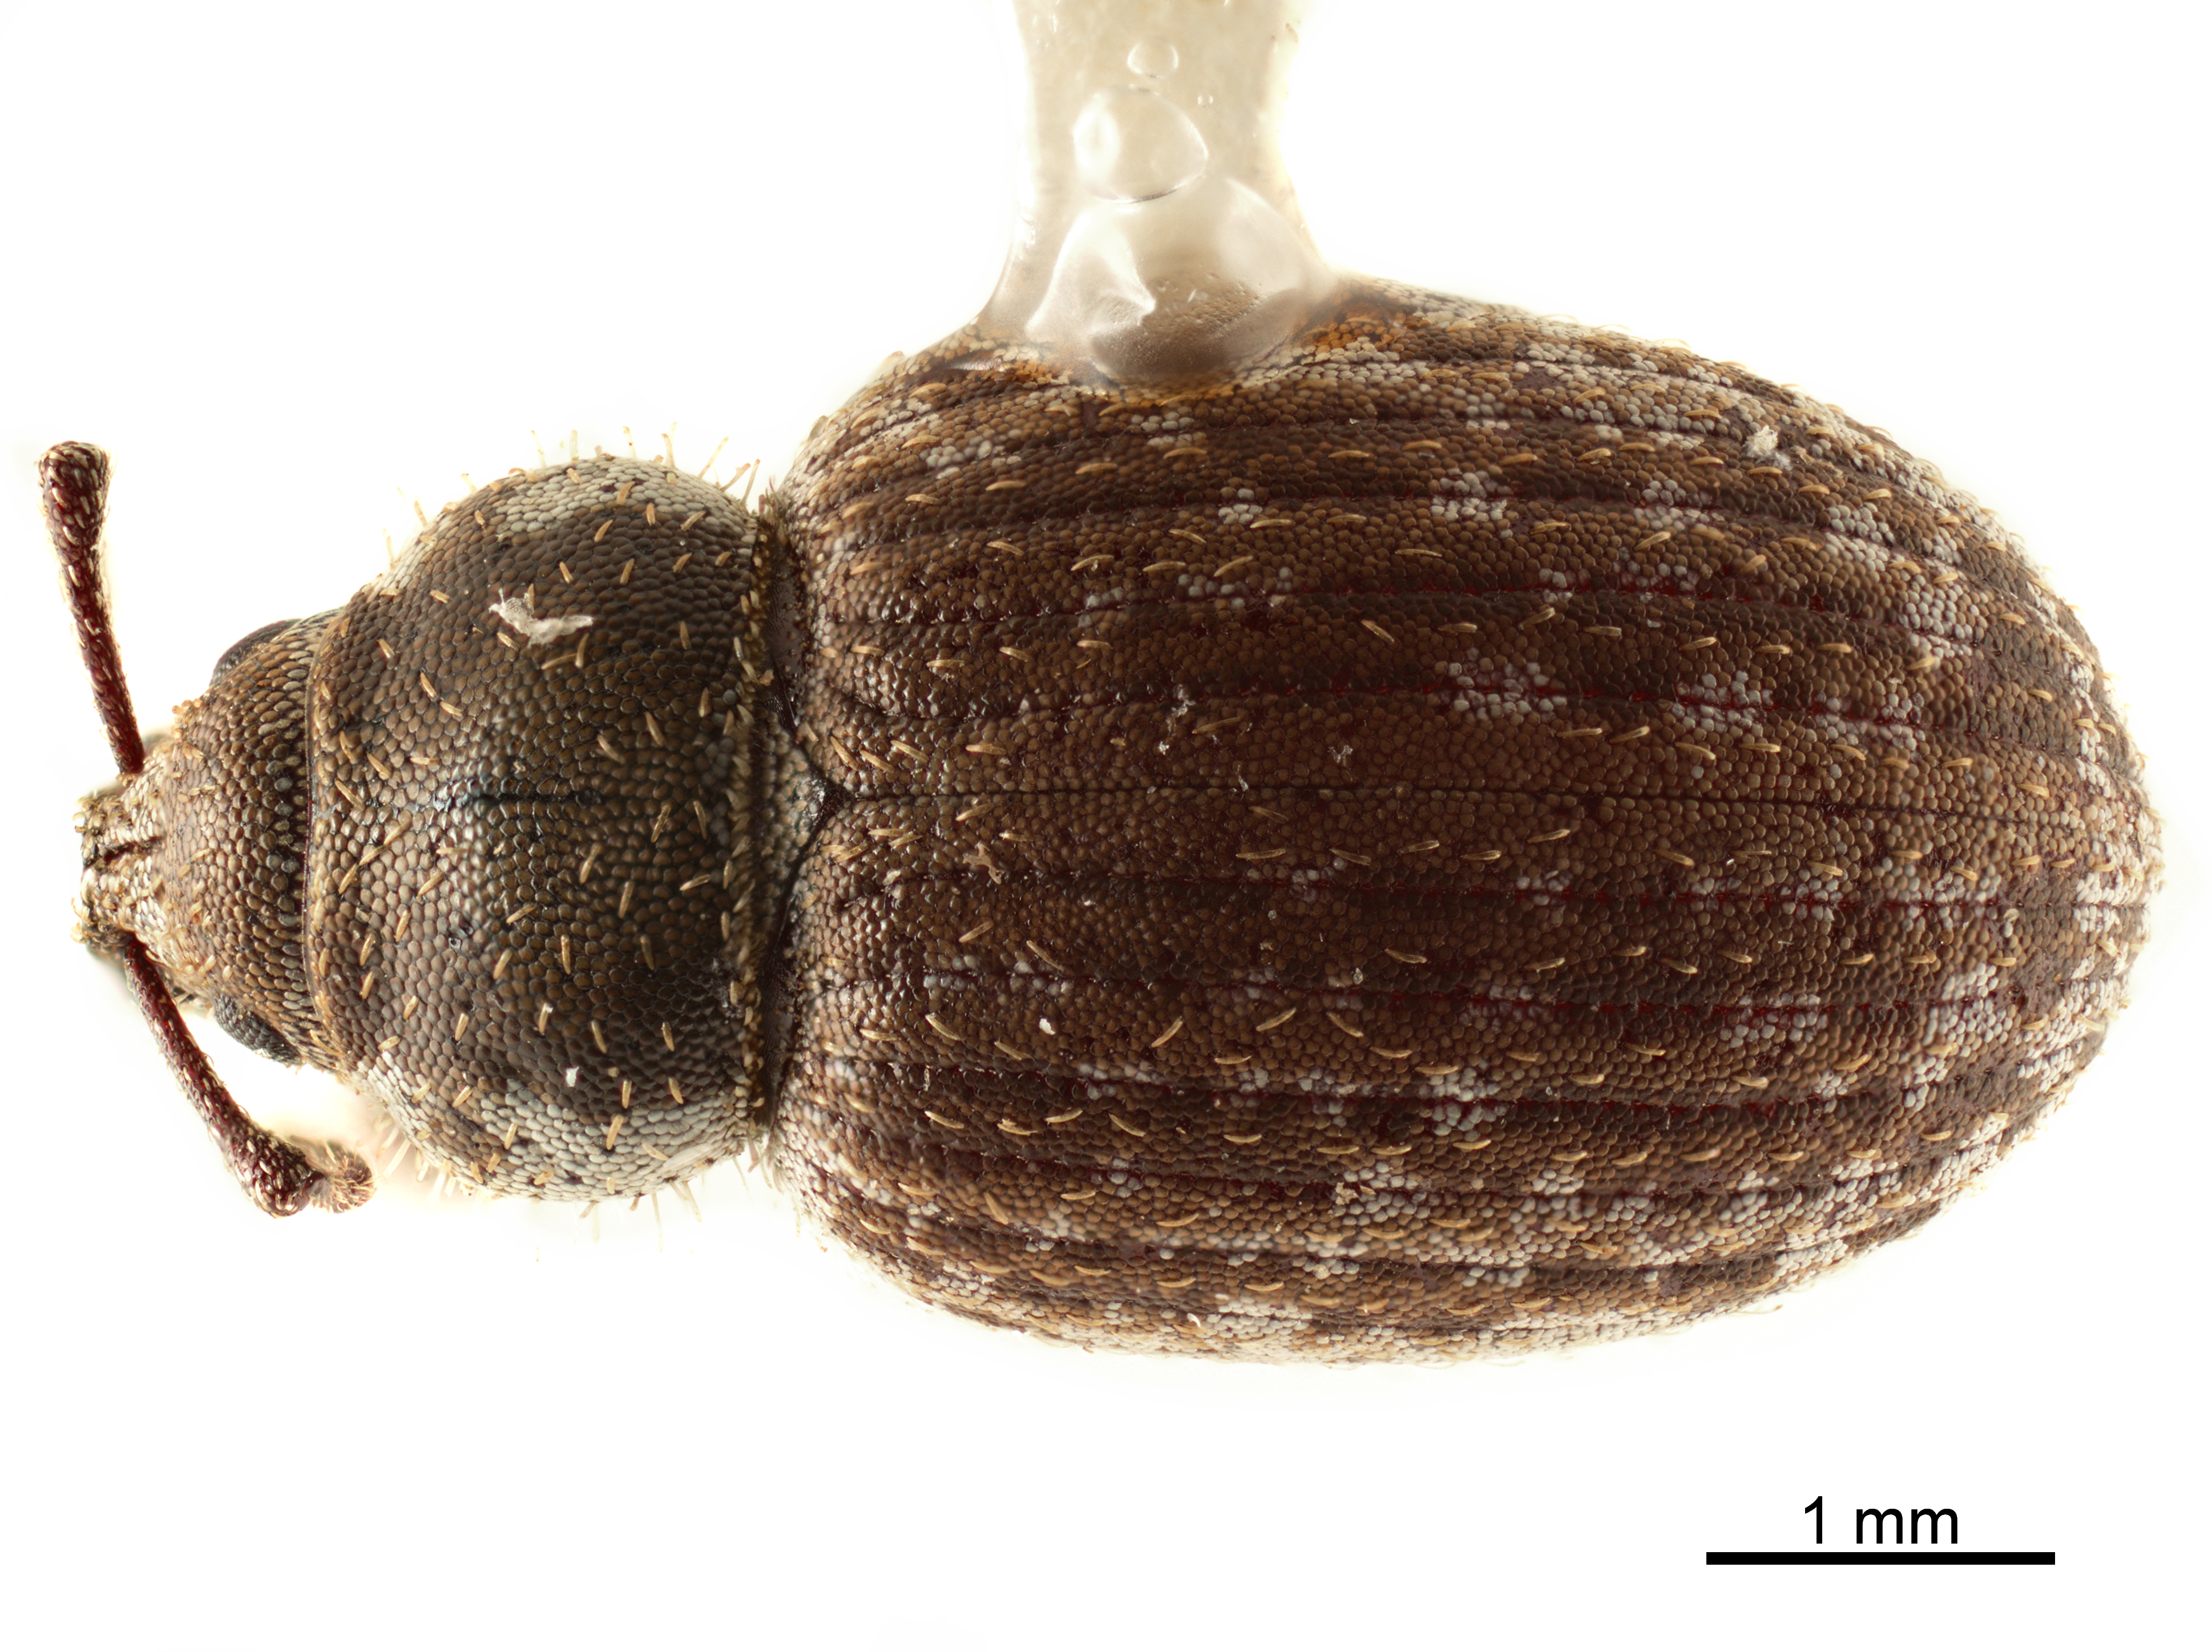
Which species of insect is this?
Eremnus cerealis
